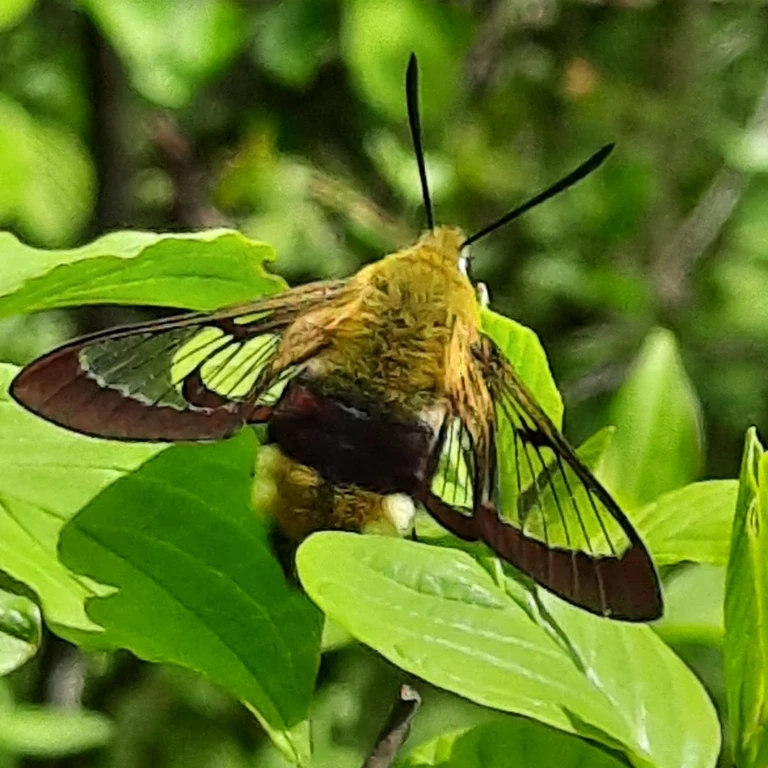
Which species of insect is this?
Hemaris fuciformis
